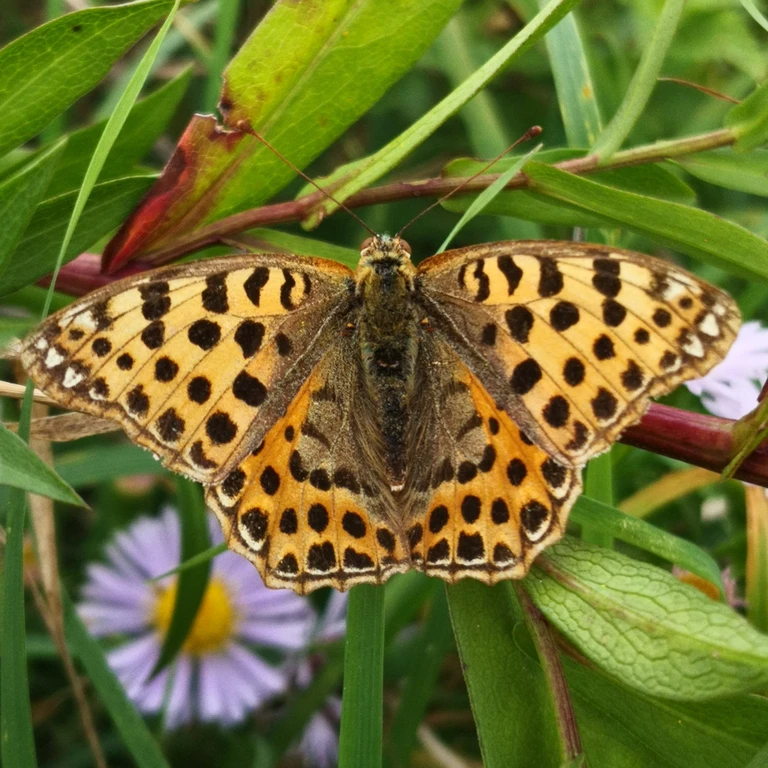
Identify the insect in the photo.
Issoria lathonia
